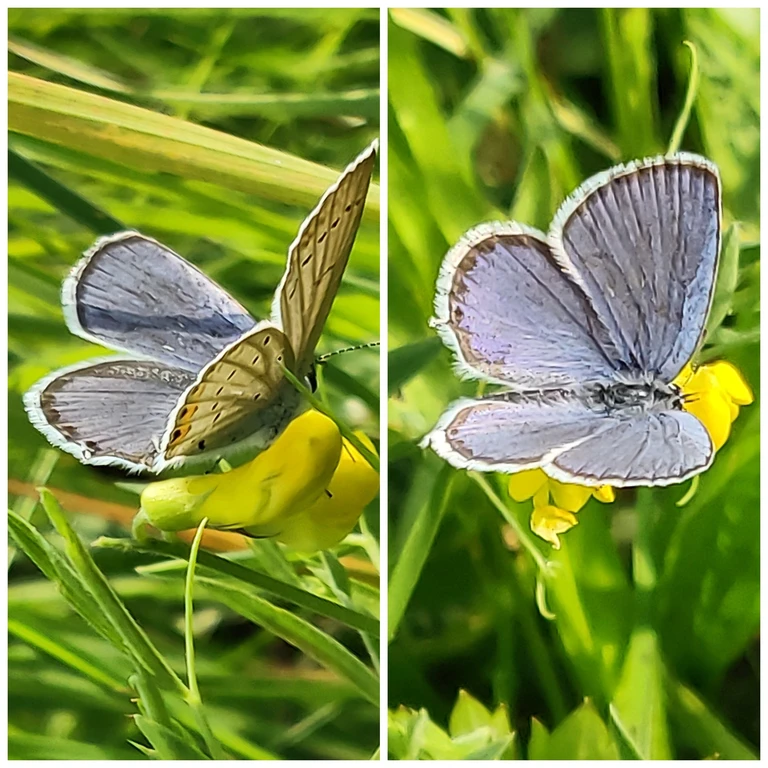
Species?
Cupido argiades (also Elkalyce argiades)
